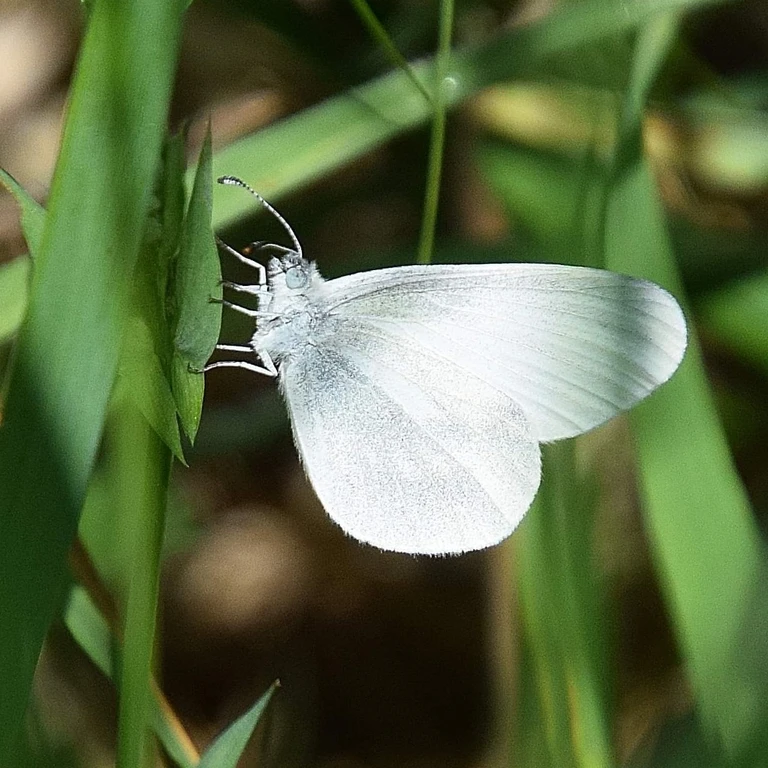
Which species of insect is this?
Leptidea sinapis/juvernica
